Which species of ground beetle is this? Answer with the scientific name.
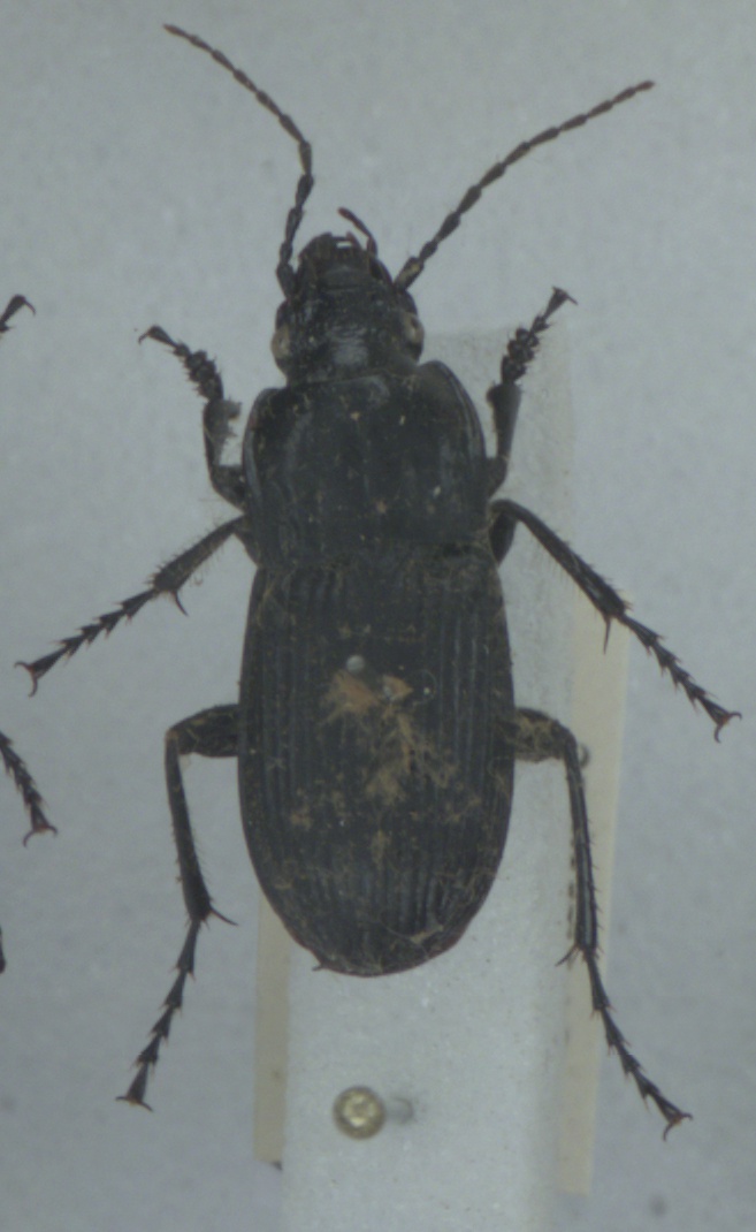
Abax parallelepipedus
